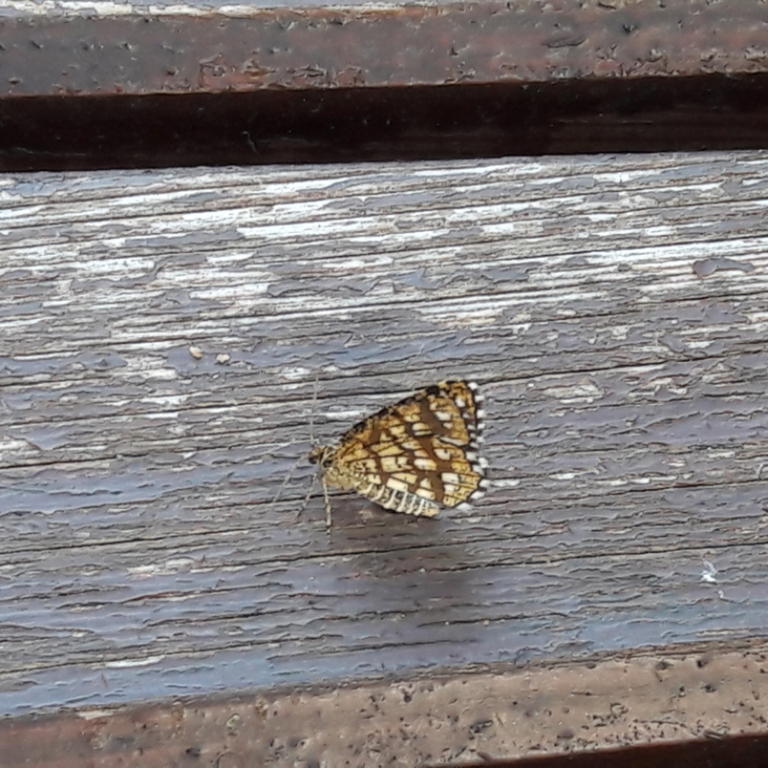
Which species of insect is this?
Chiasmia clathrata
